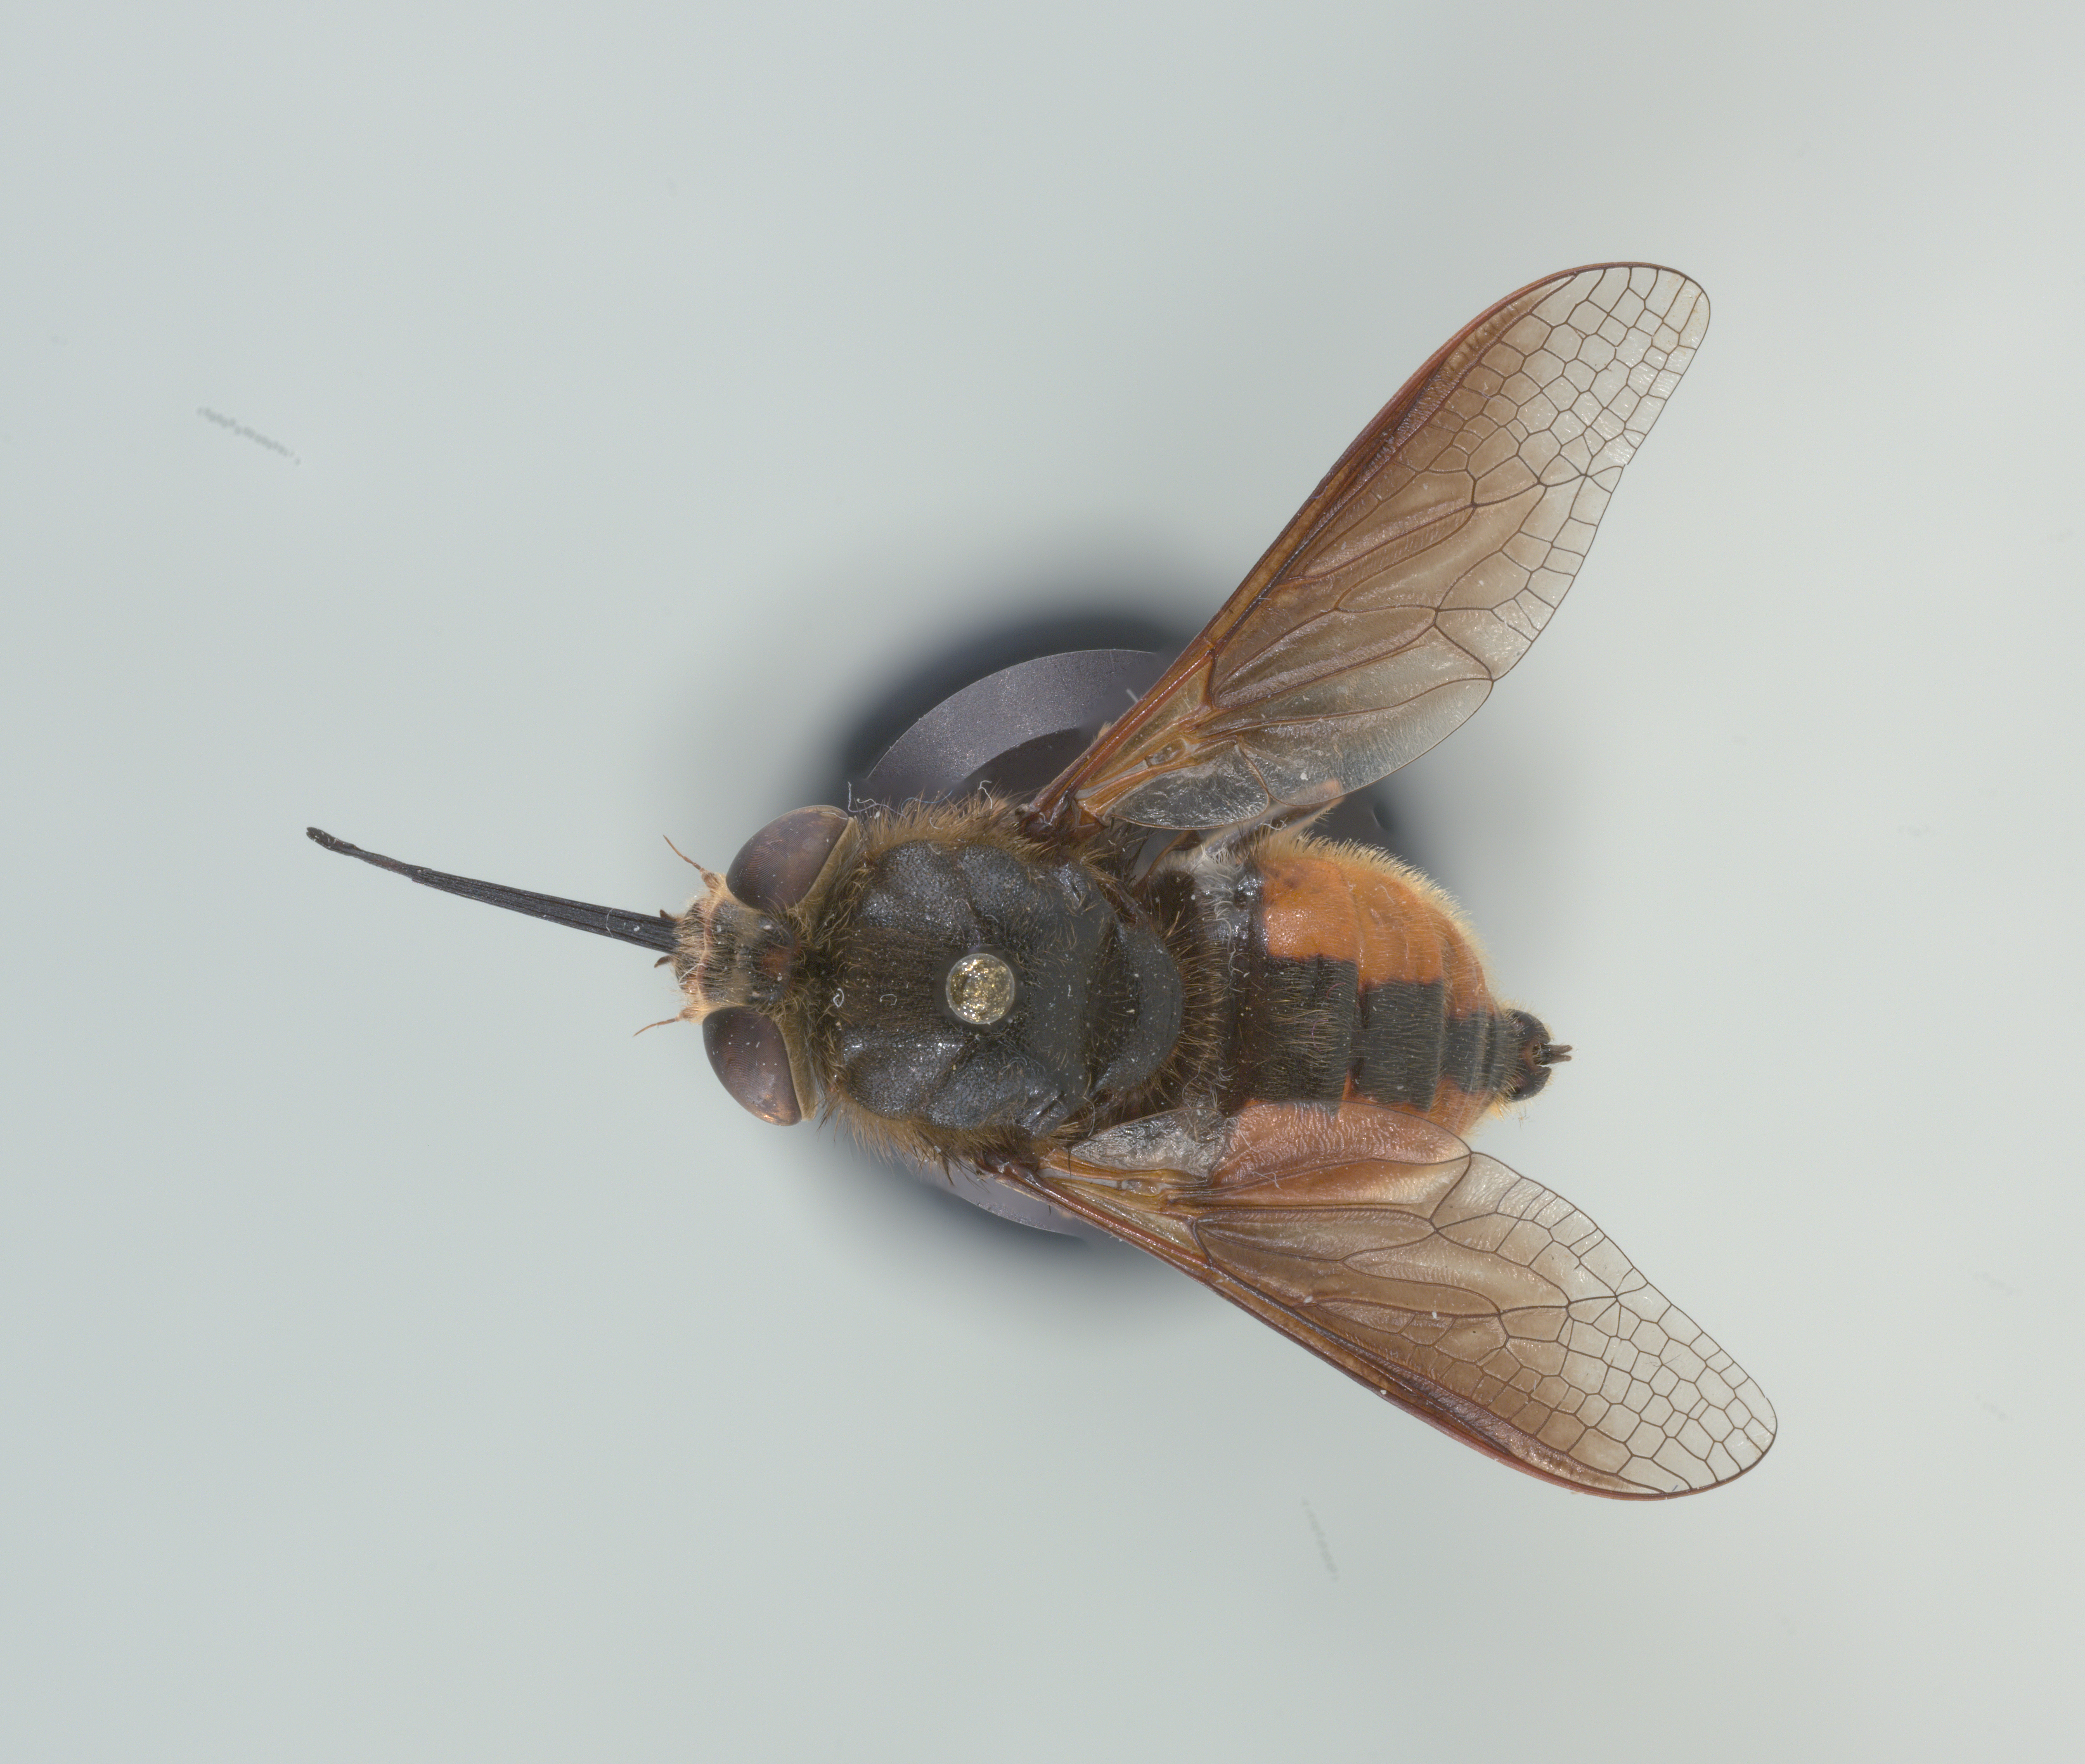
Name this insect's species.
Nemestrinus perezii
